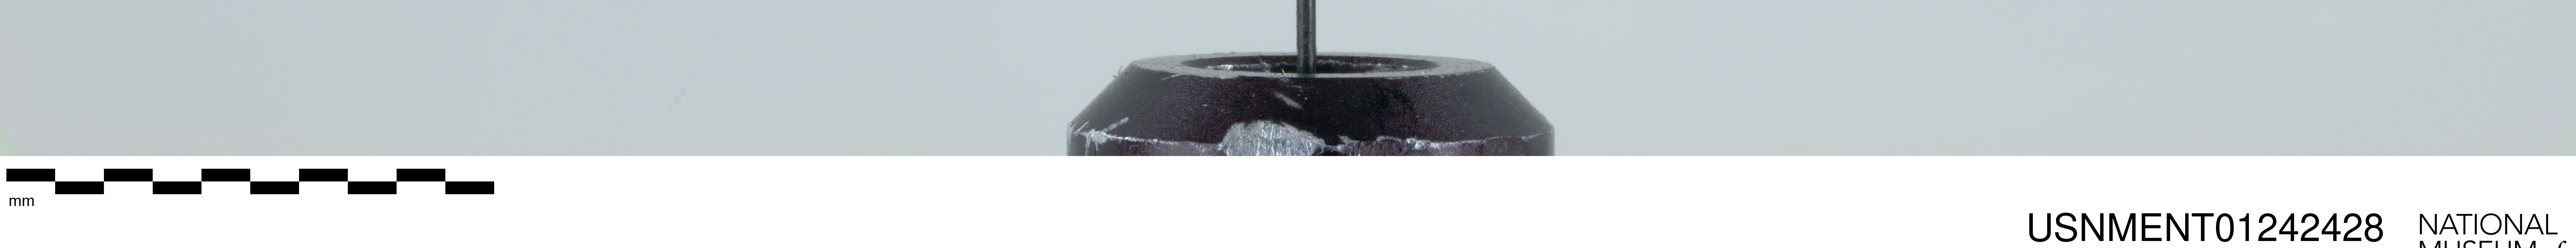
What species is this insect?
Syrphus torvus
